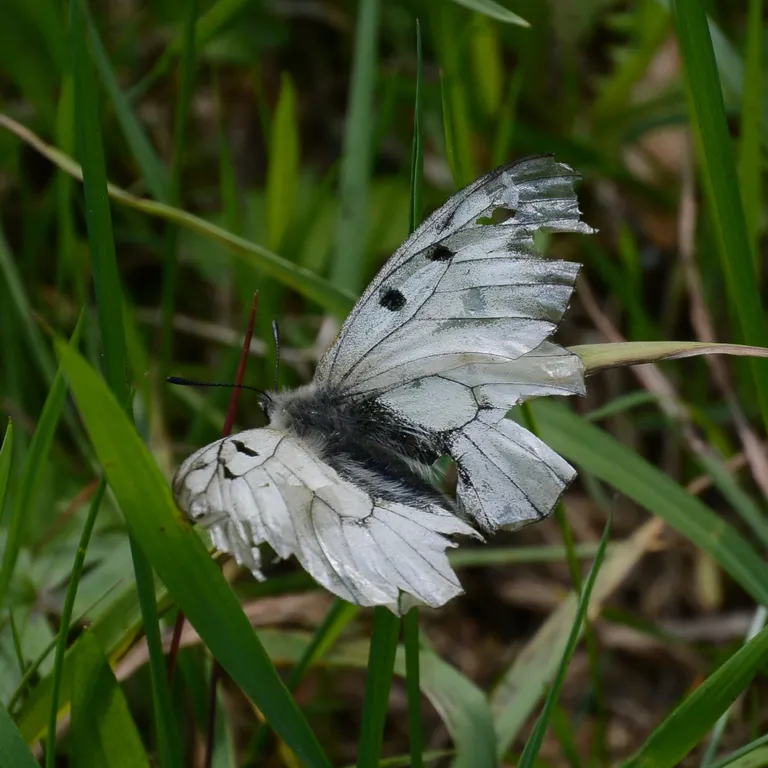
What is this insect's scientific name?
Parnassius mnemosyne
